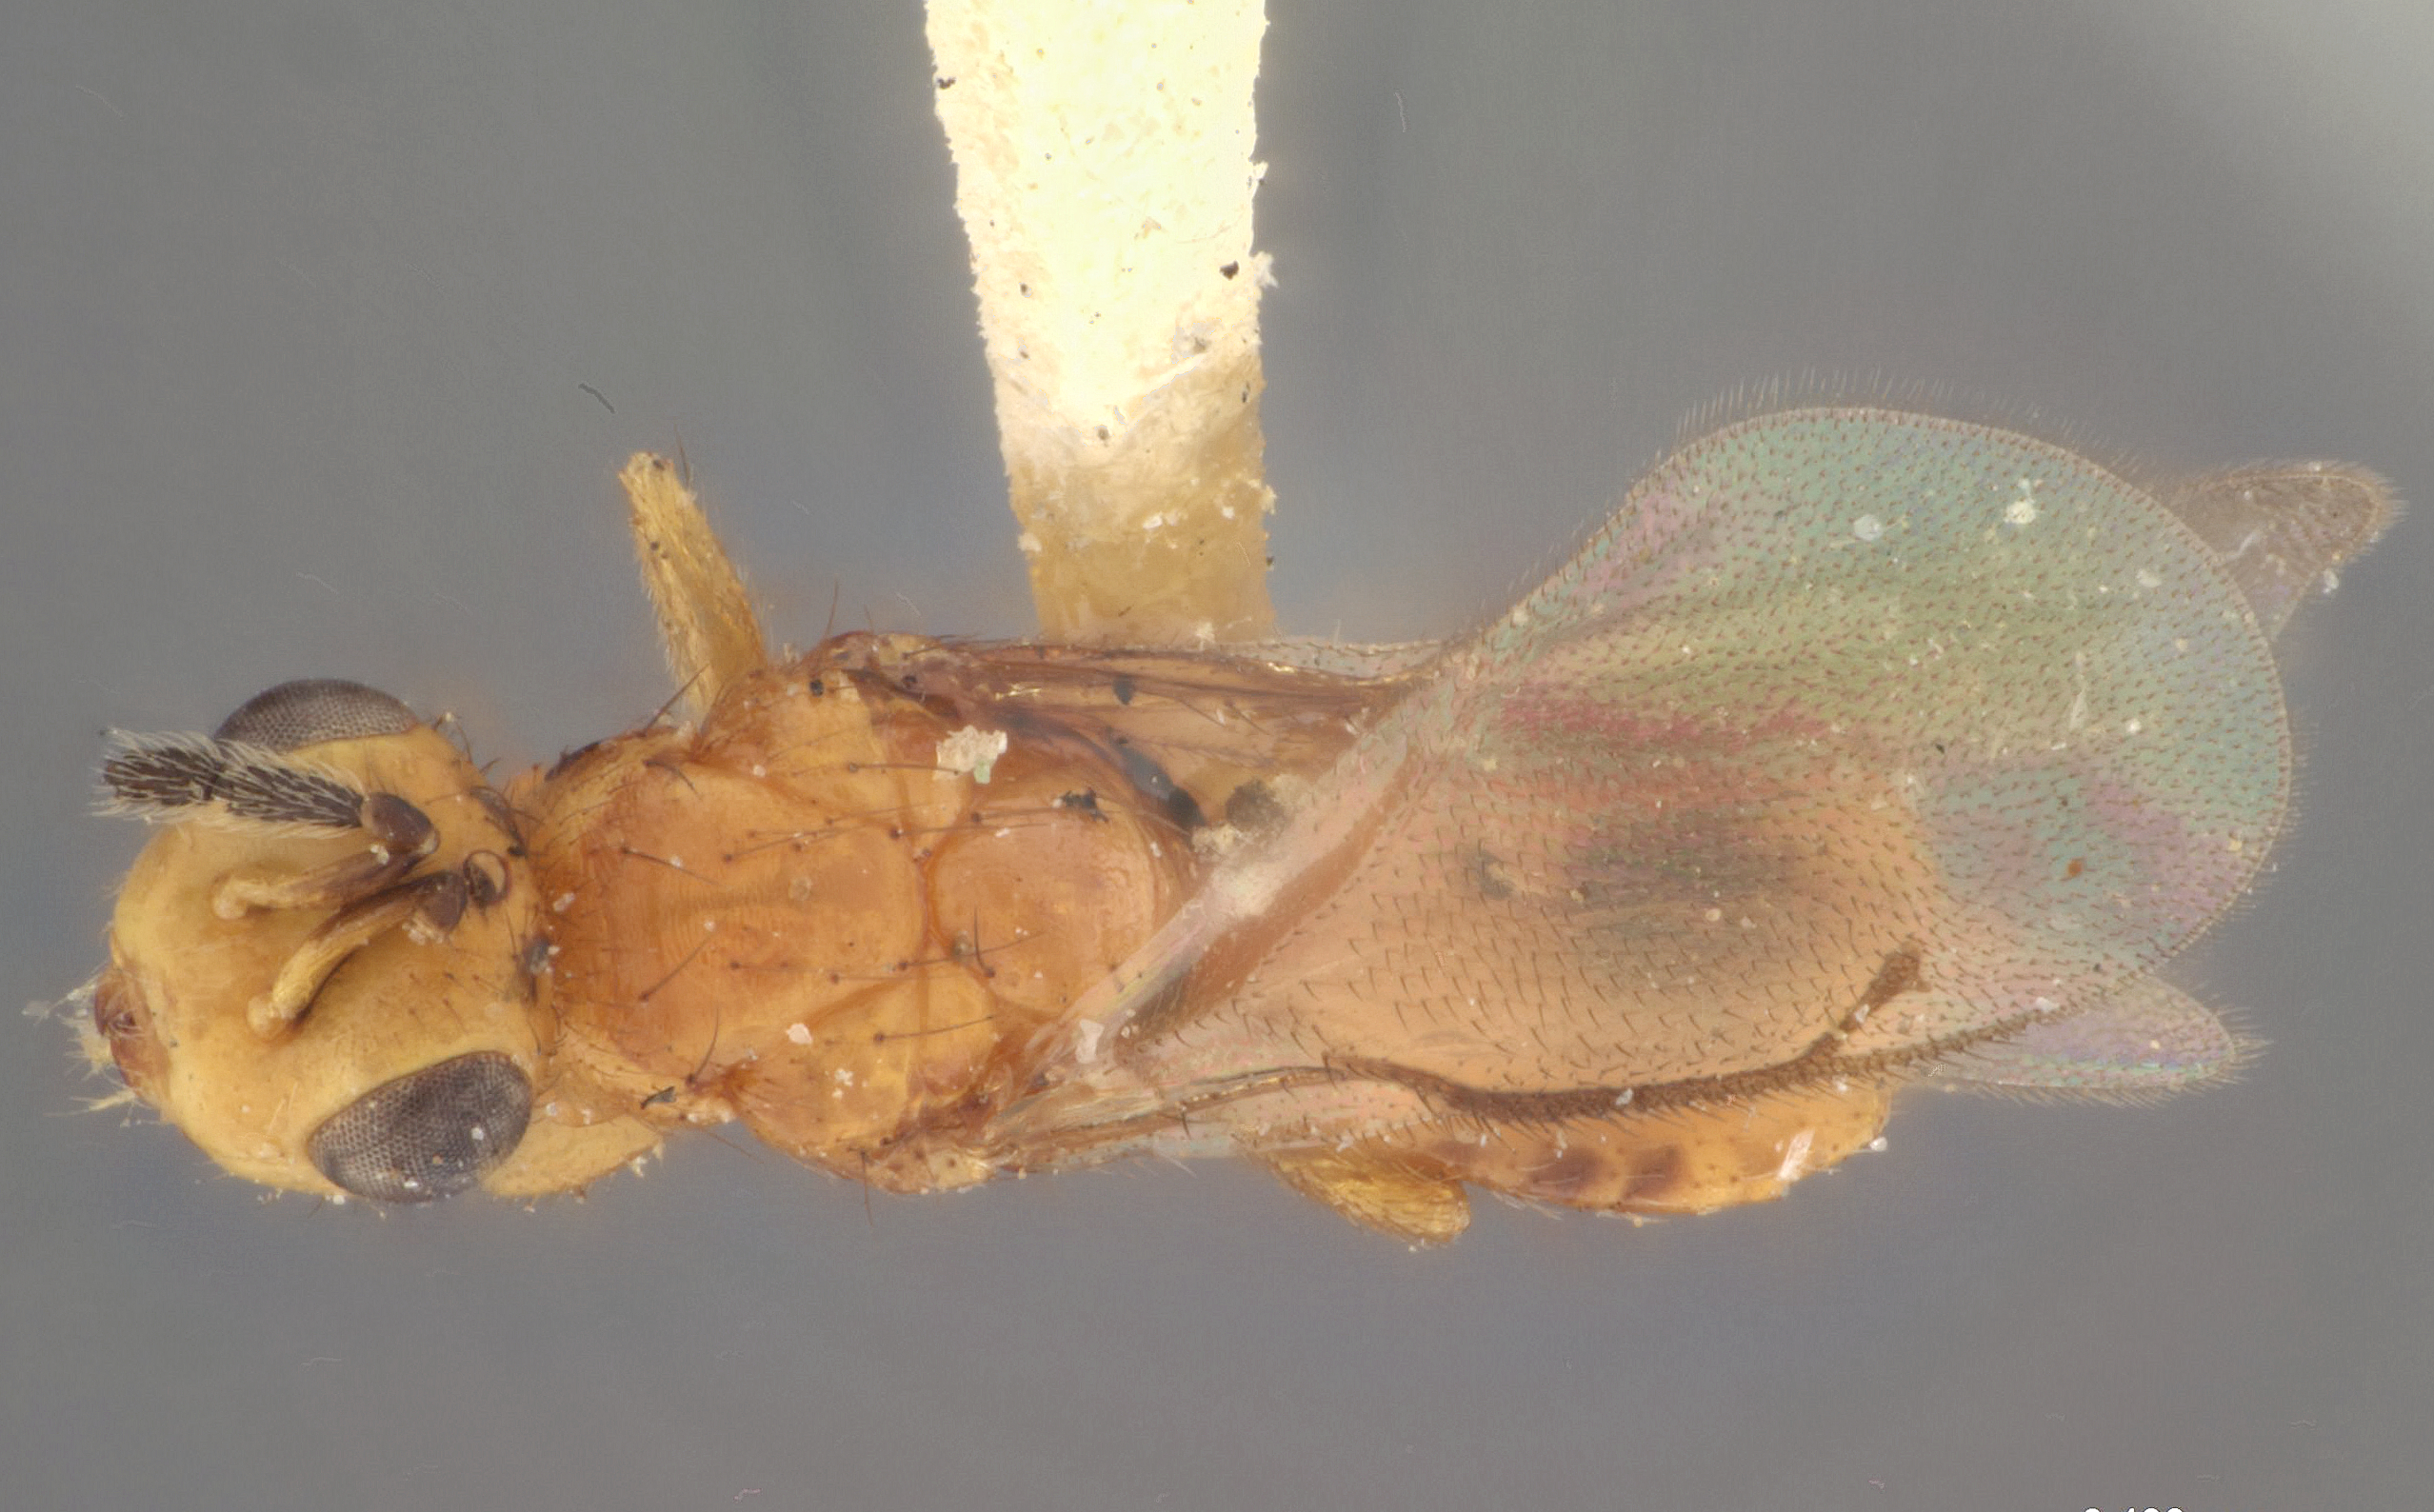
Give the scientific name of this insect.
Cirrospiloideus johnsoni
